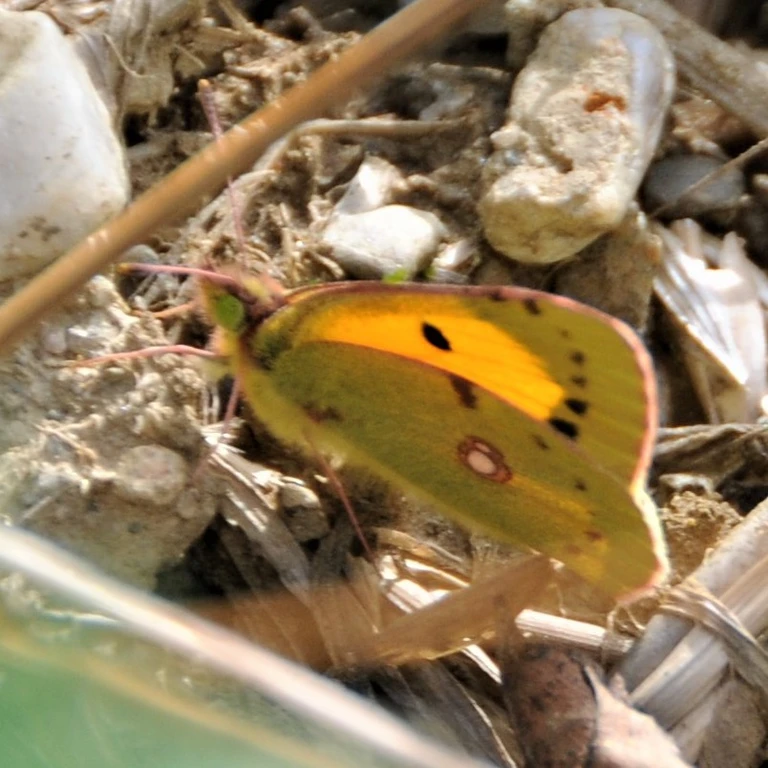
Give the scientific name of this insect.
Colias croceus
